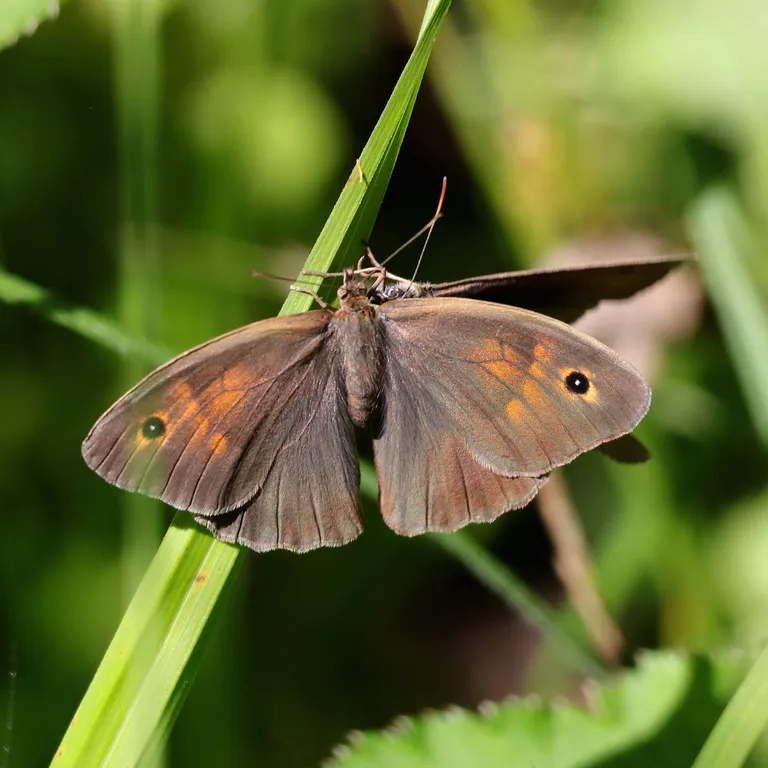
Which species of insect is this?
Maniola jurtina
